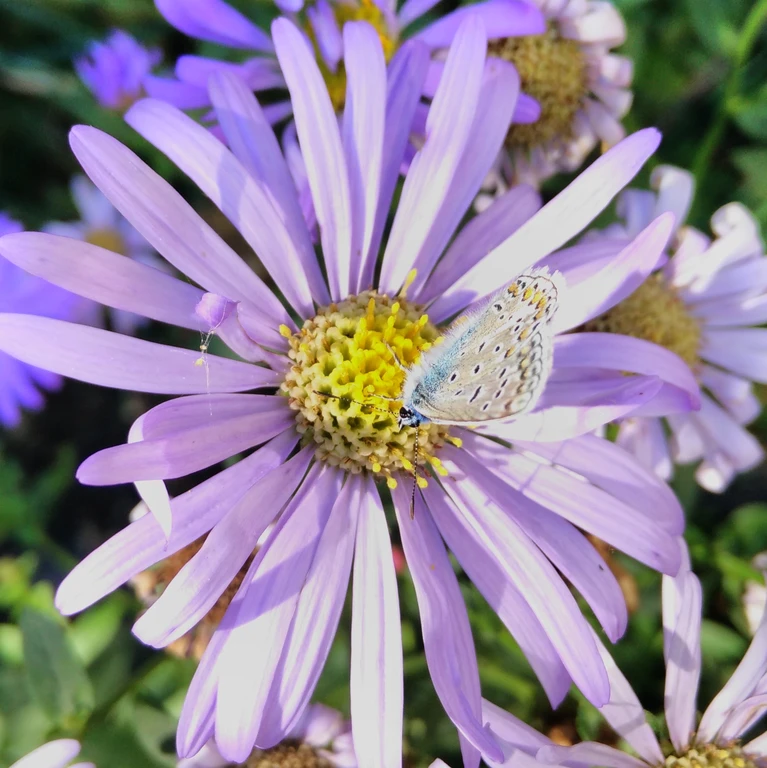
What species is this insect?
Polyommatus icarus
